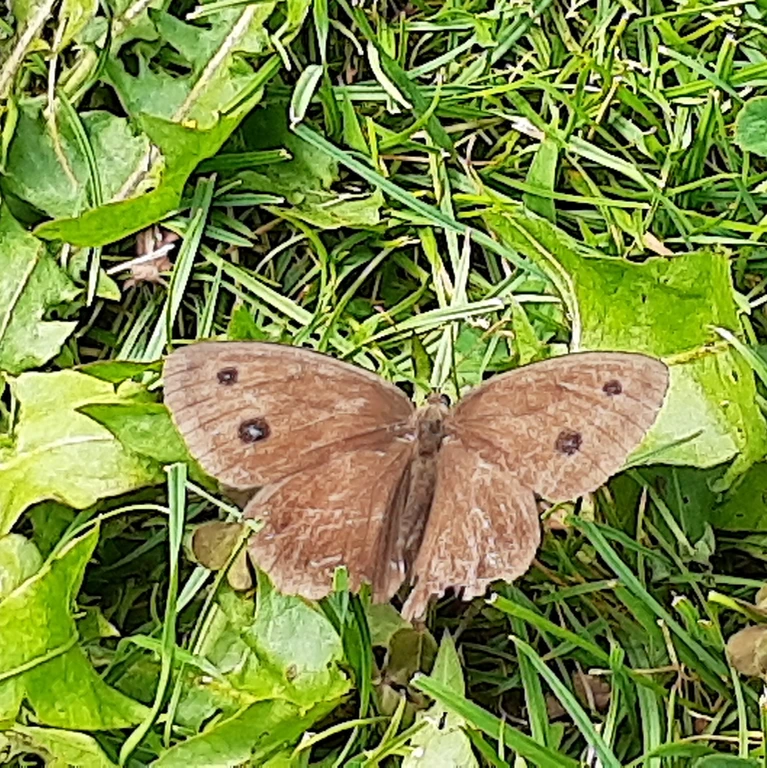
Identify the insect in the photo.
Minois dryas
